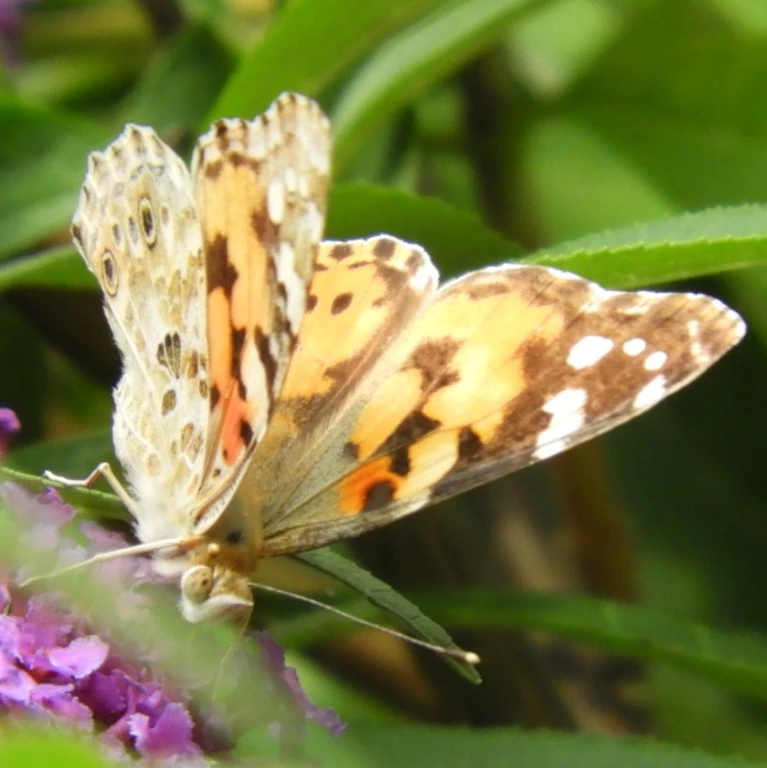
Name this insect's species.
Vanessa cardui
